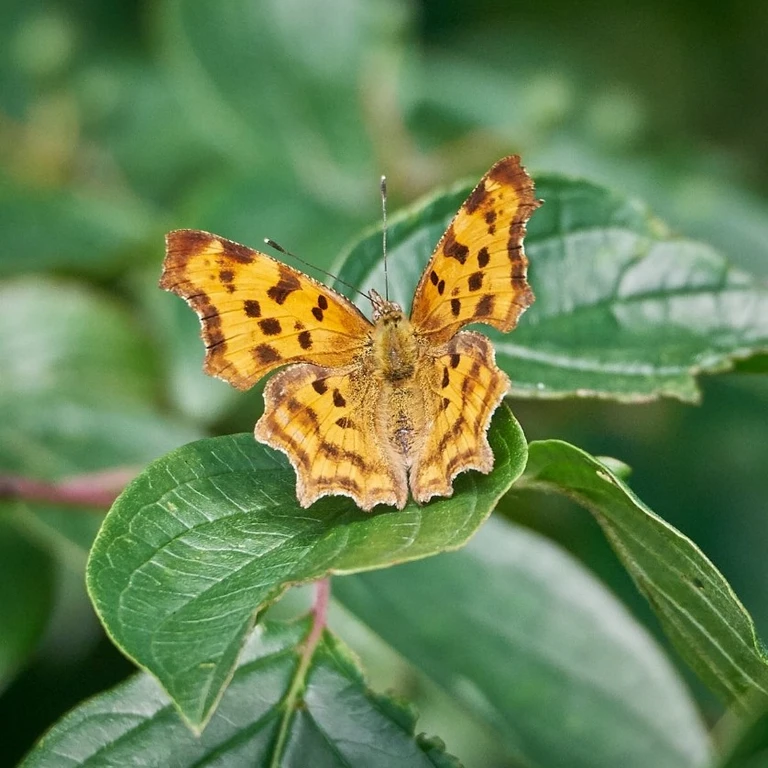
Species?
Polygonia c-album
